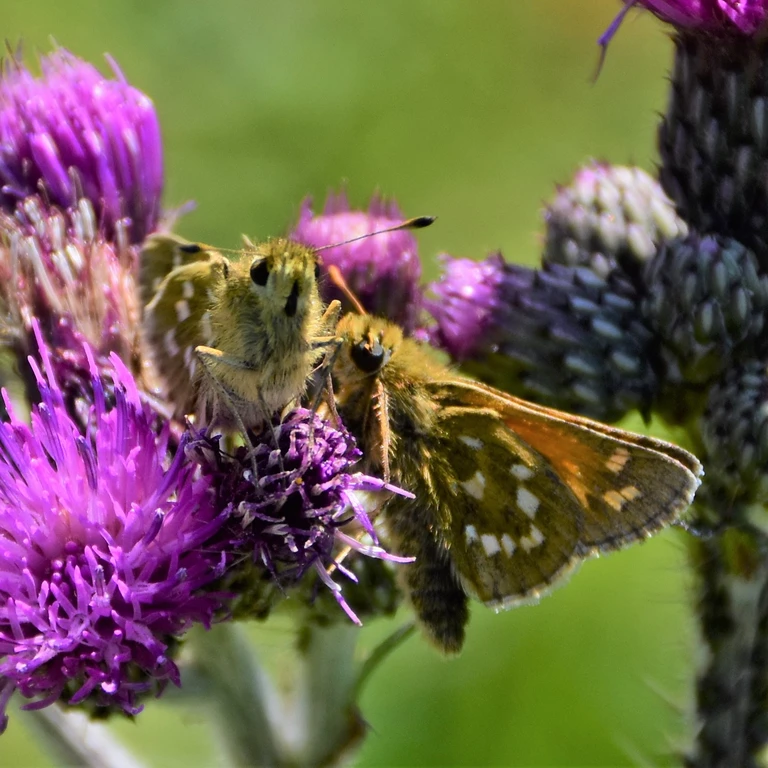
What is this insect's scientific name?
Hesperia comma
